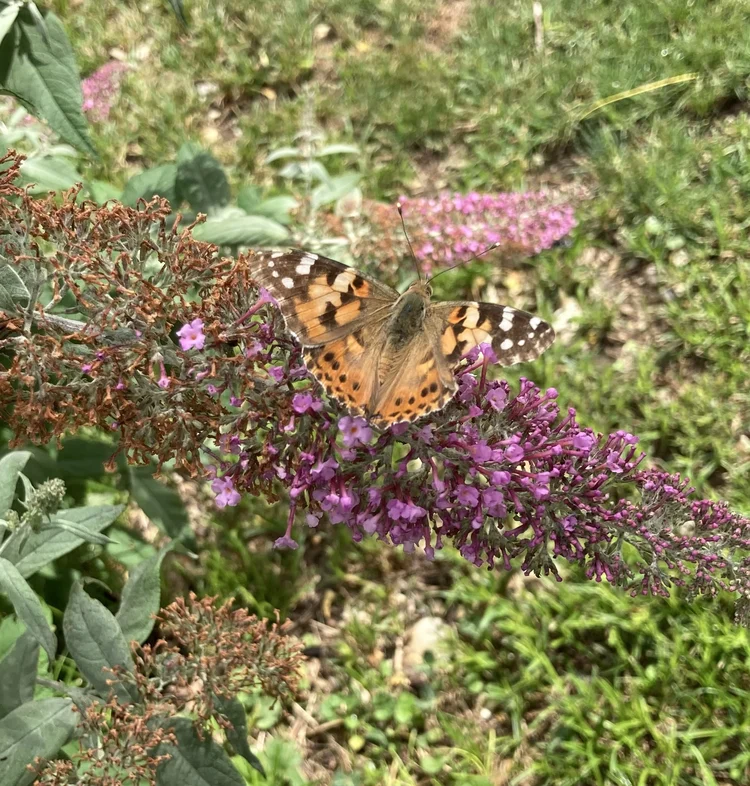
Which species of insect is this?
Vanessa cardui
